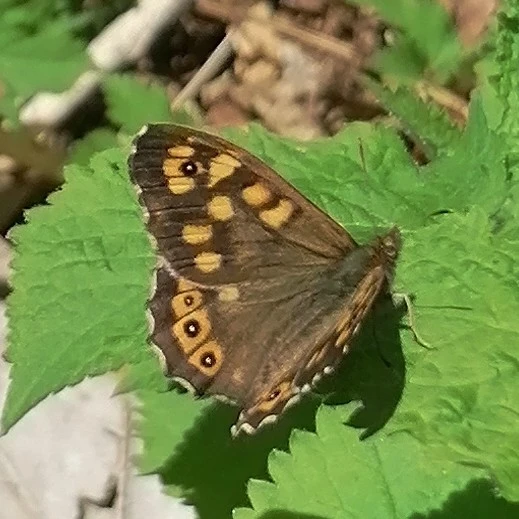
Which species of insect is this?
Pararge aegeria
